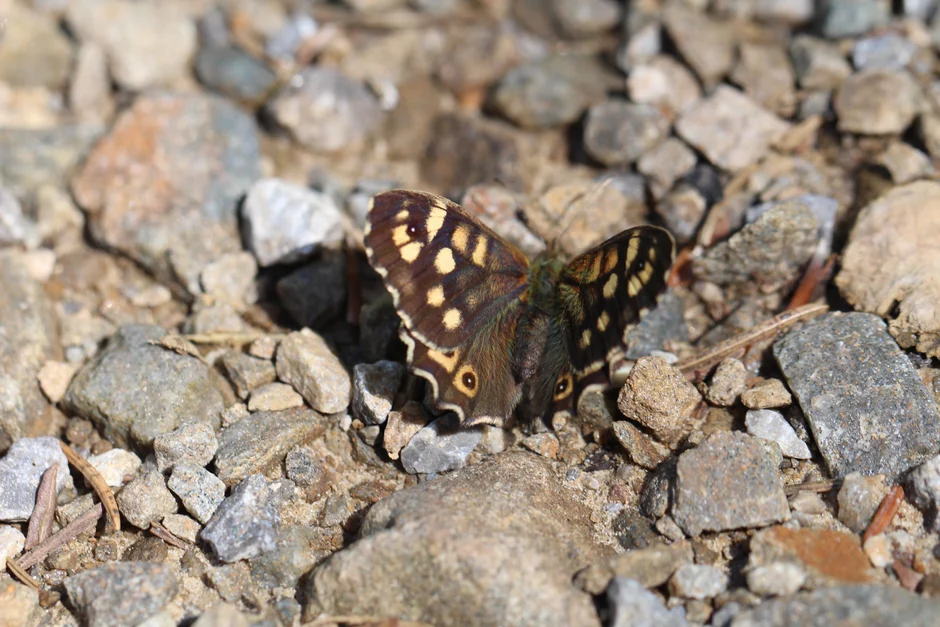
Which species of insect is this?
Pararge aegeria
